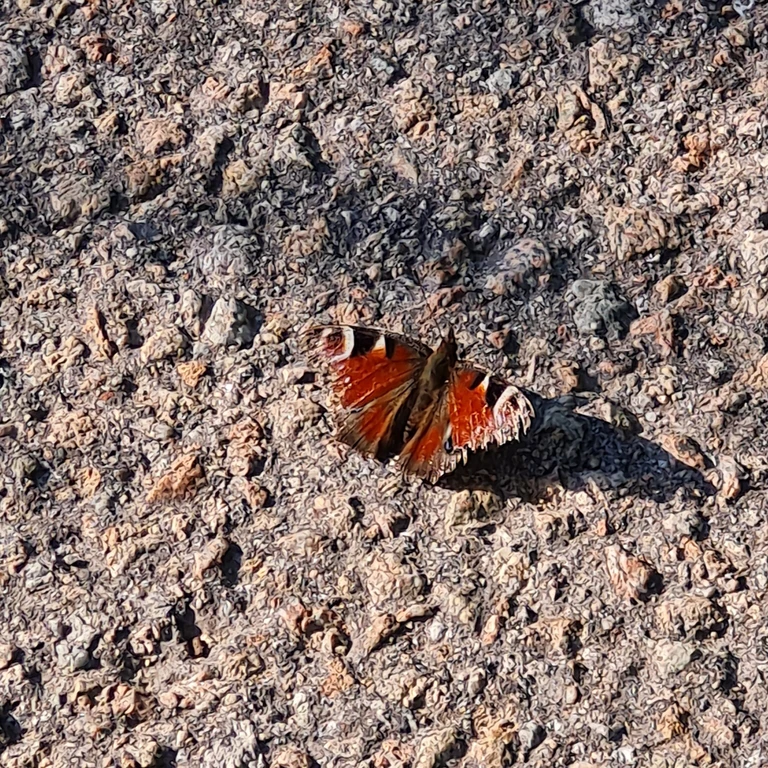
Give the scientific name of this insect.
Aglais io
